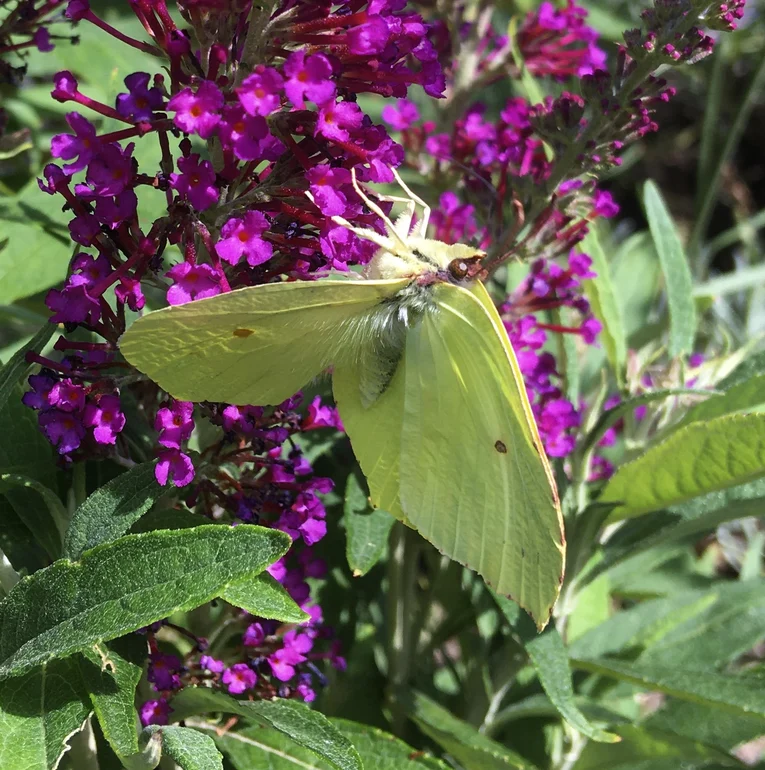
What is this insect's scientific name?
Gonepteryx rhamni
